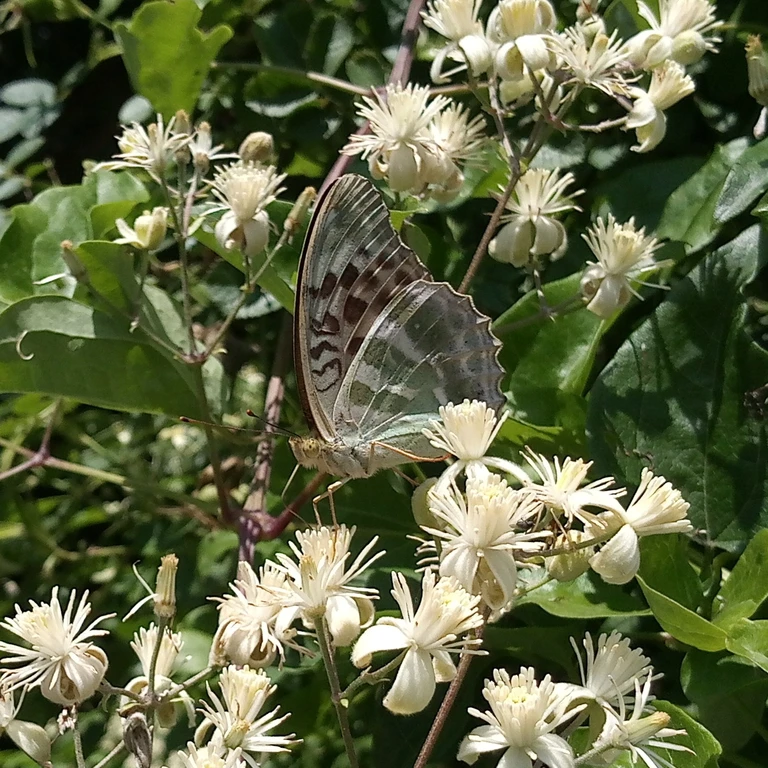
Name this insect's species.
Argynnis paphia
